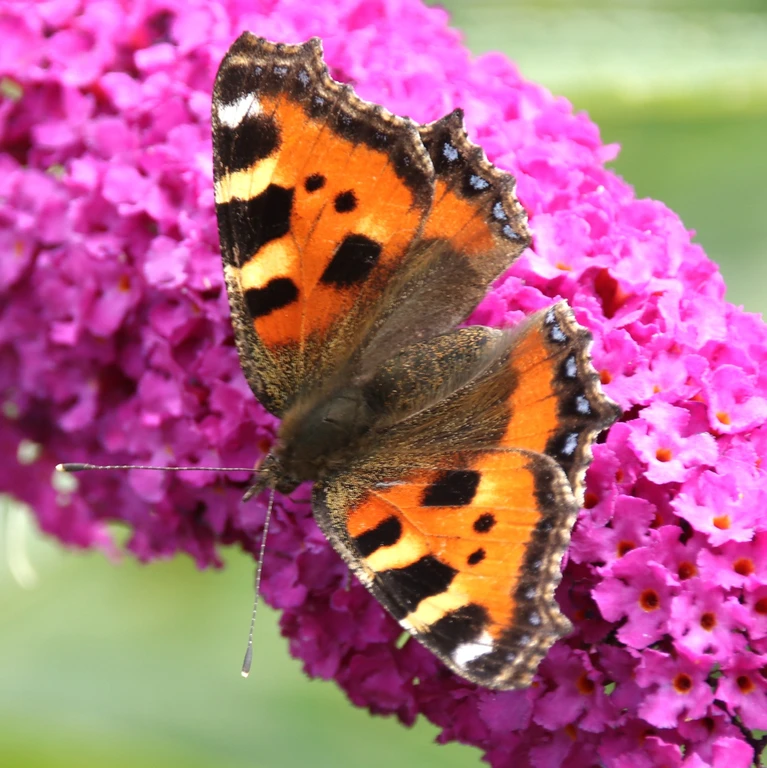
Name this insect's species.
Aglais urticae
